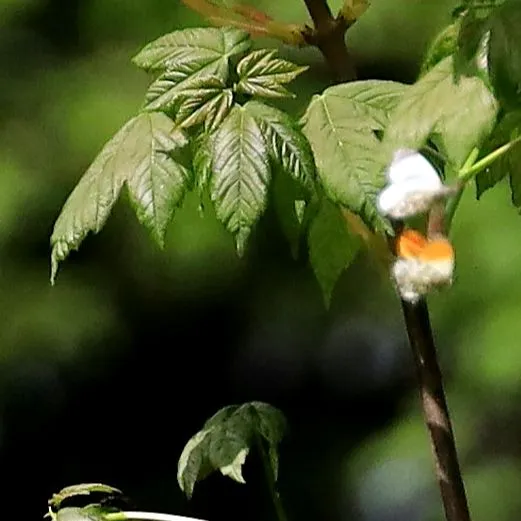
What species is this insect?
Anthocharis cardamines
